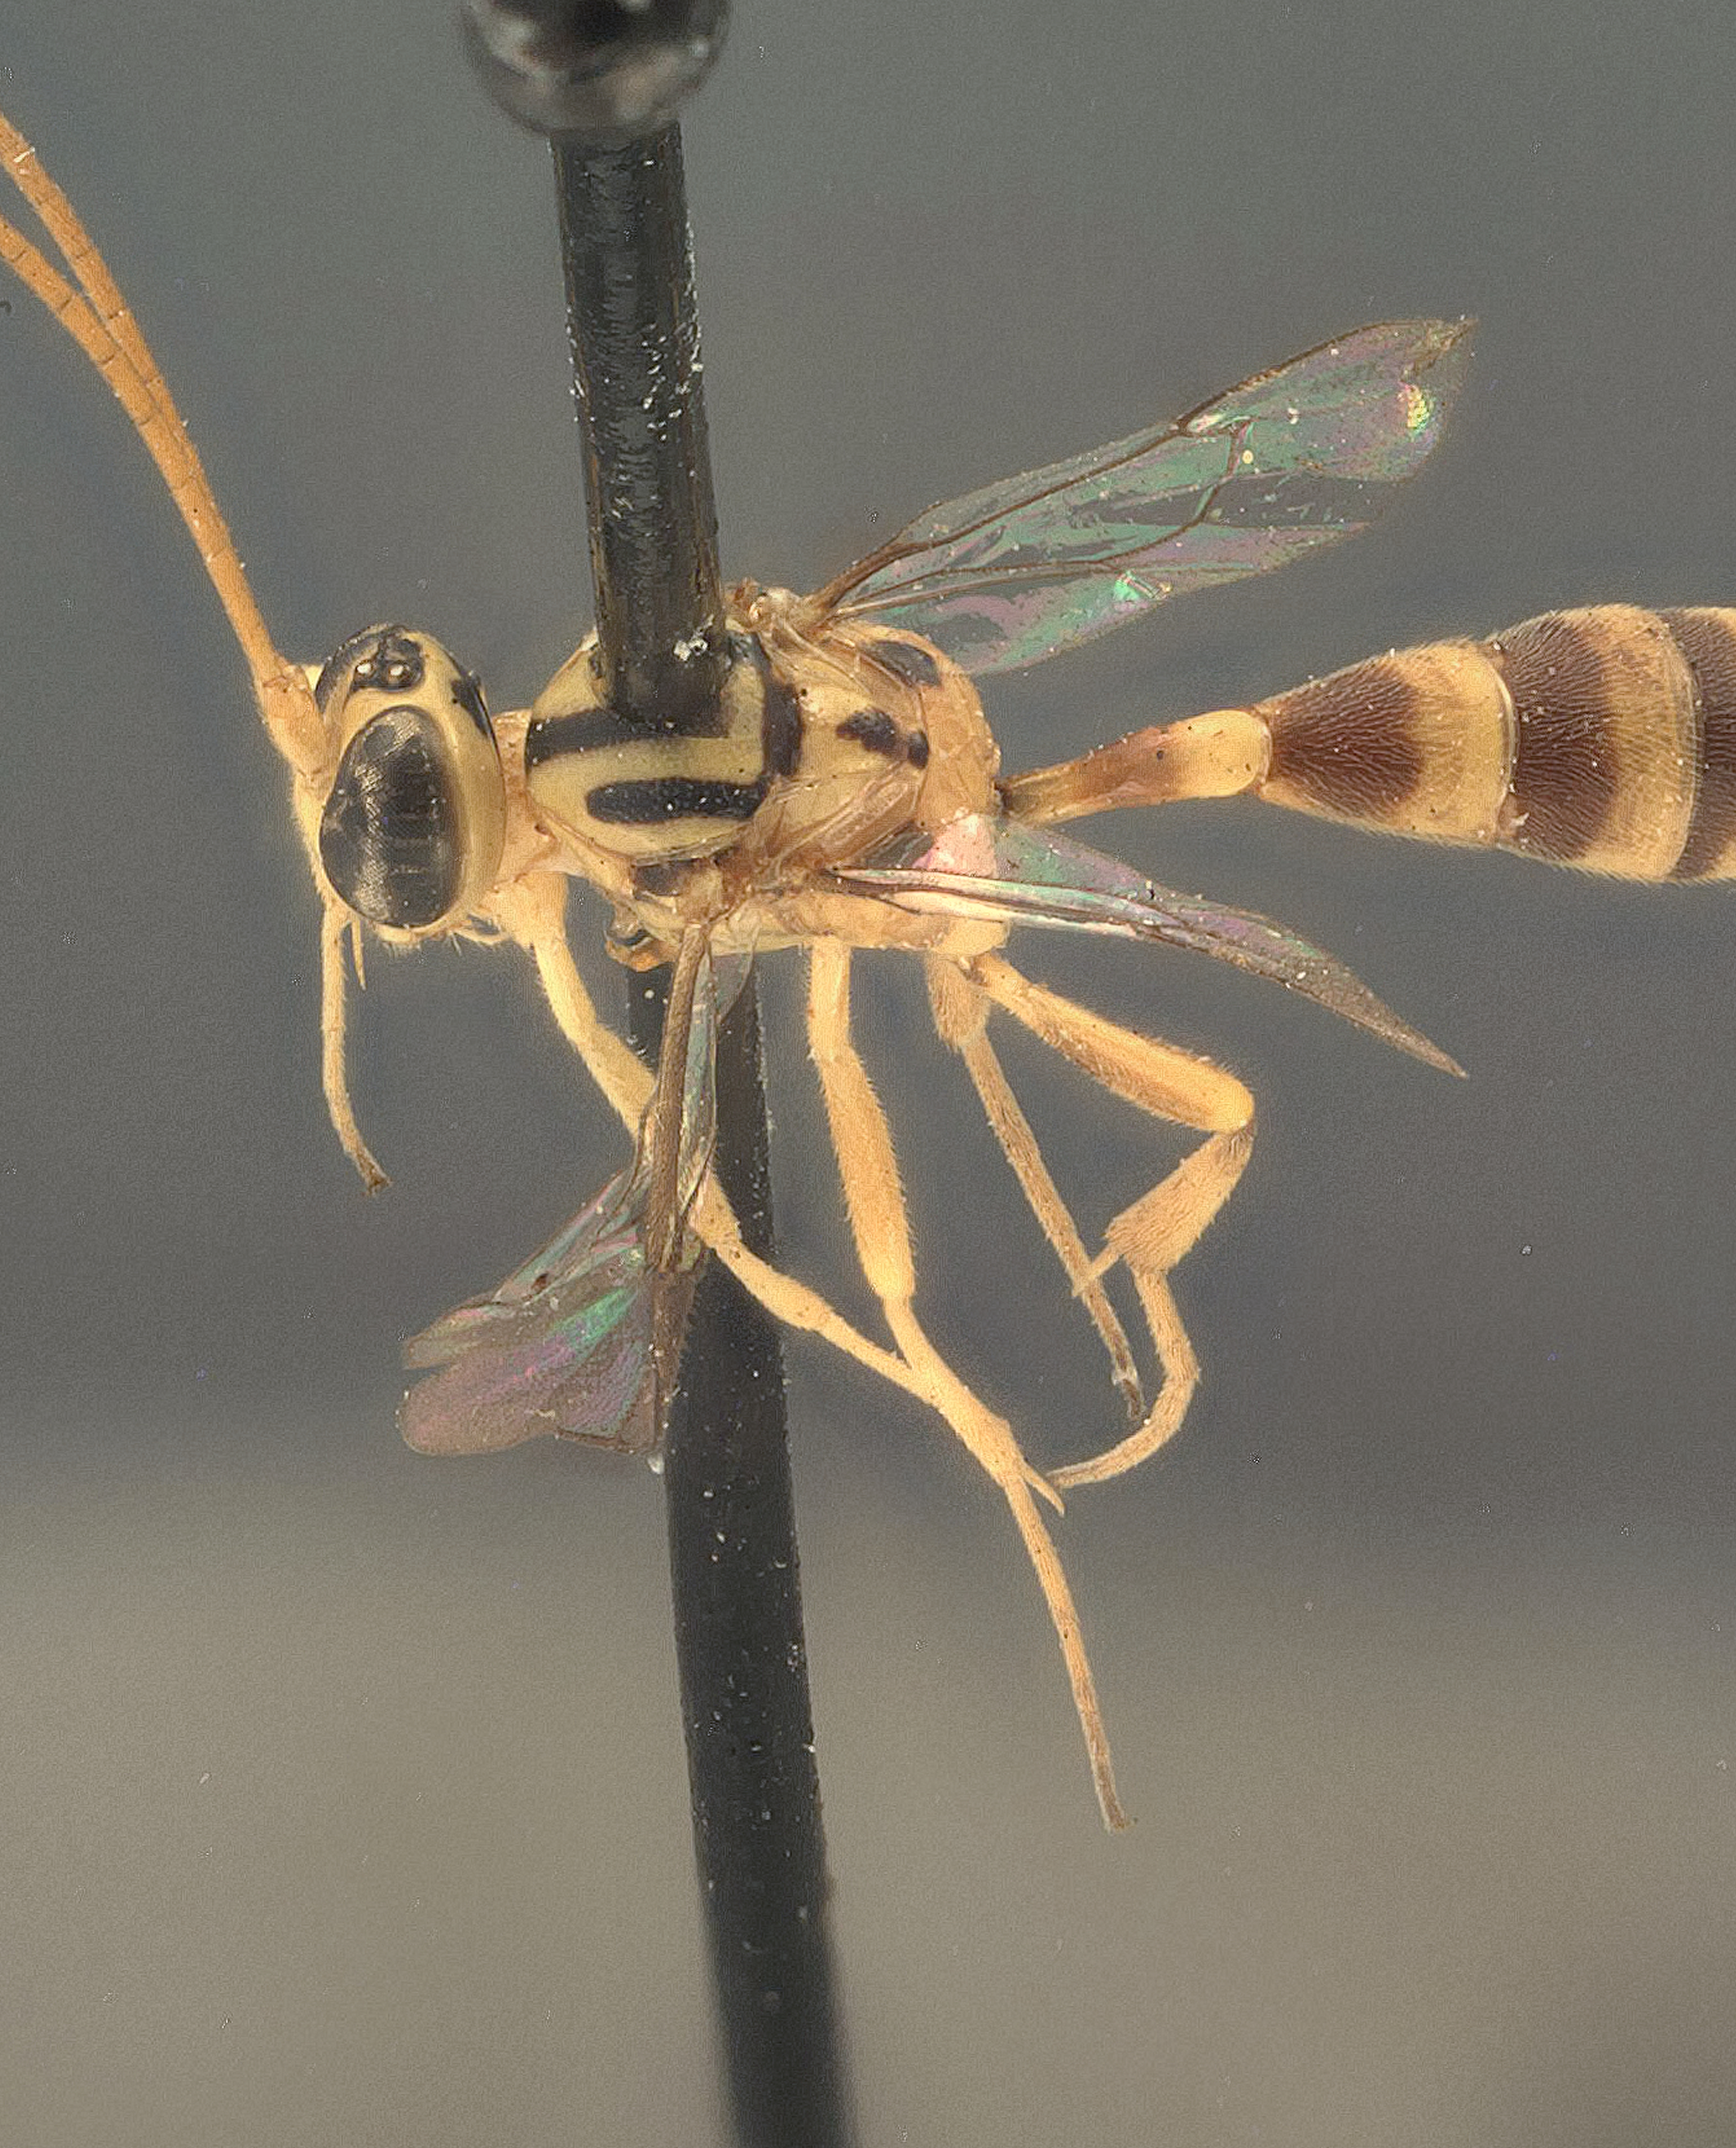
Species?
Brachycyrtus oculatus
